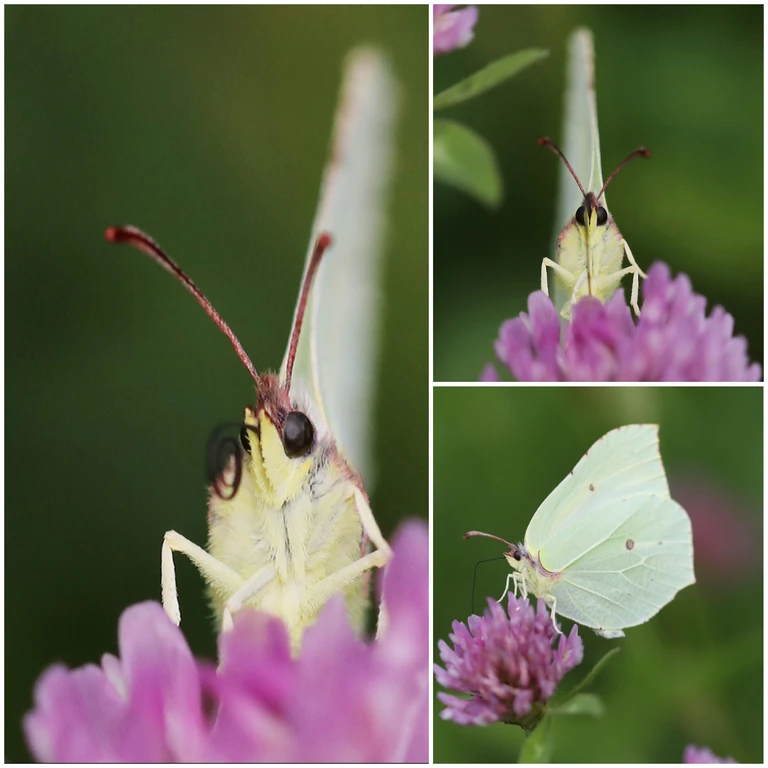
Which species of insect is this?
Gonepteryx rhamni
